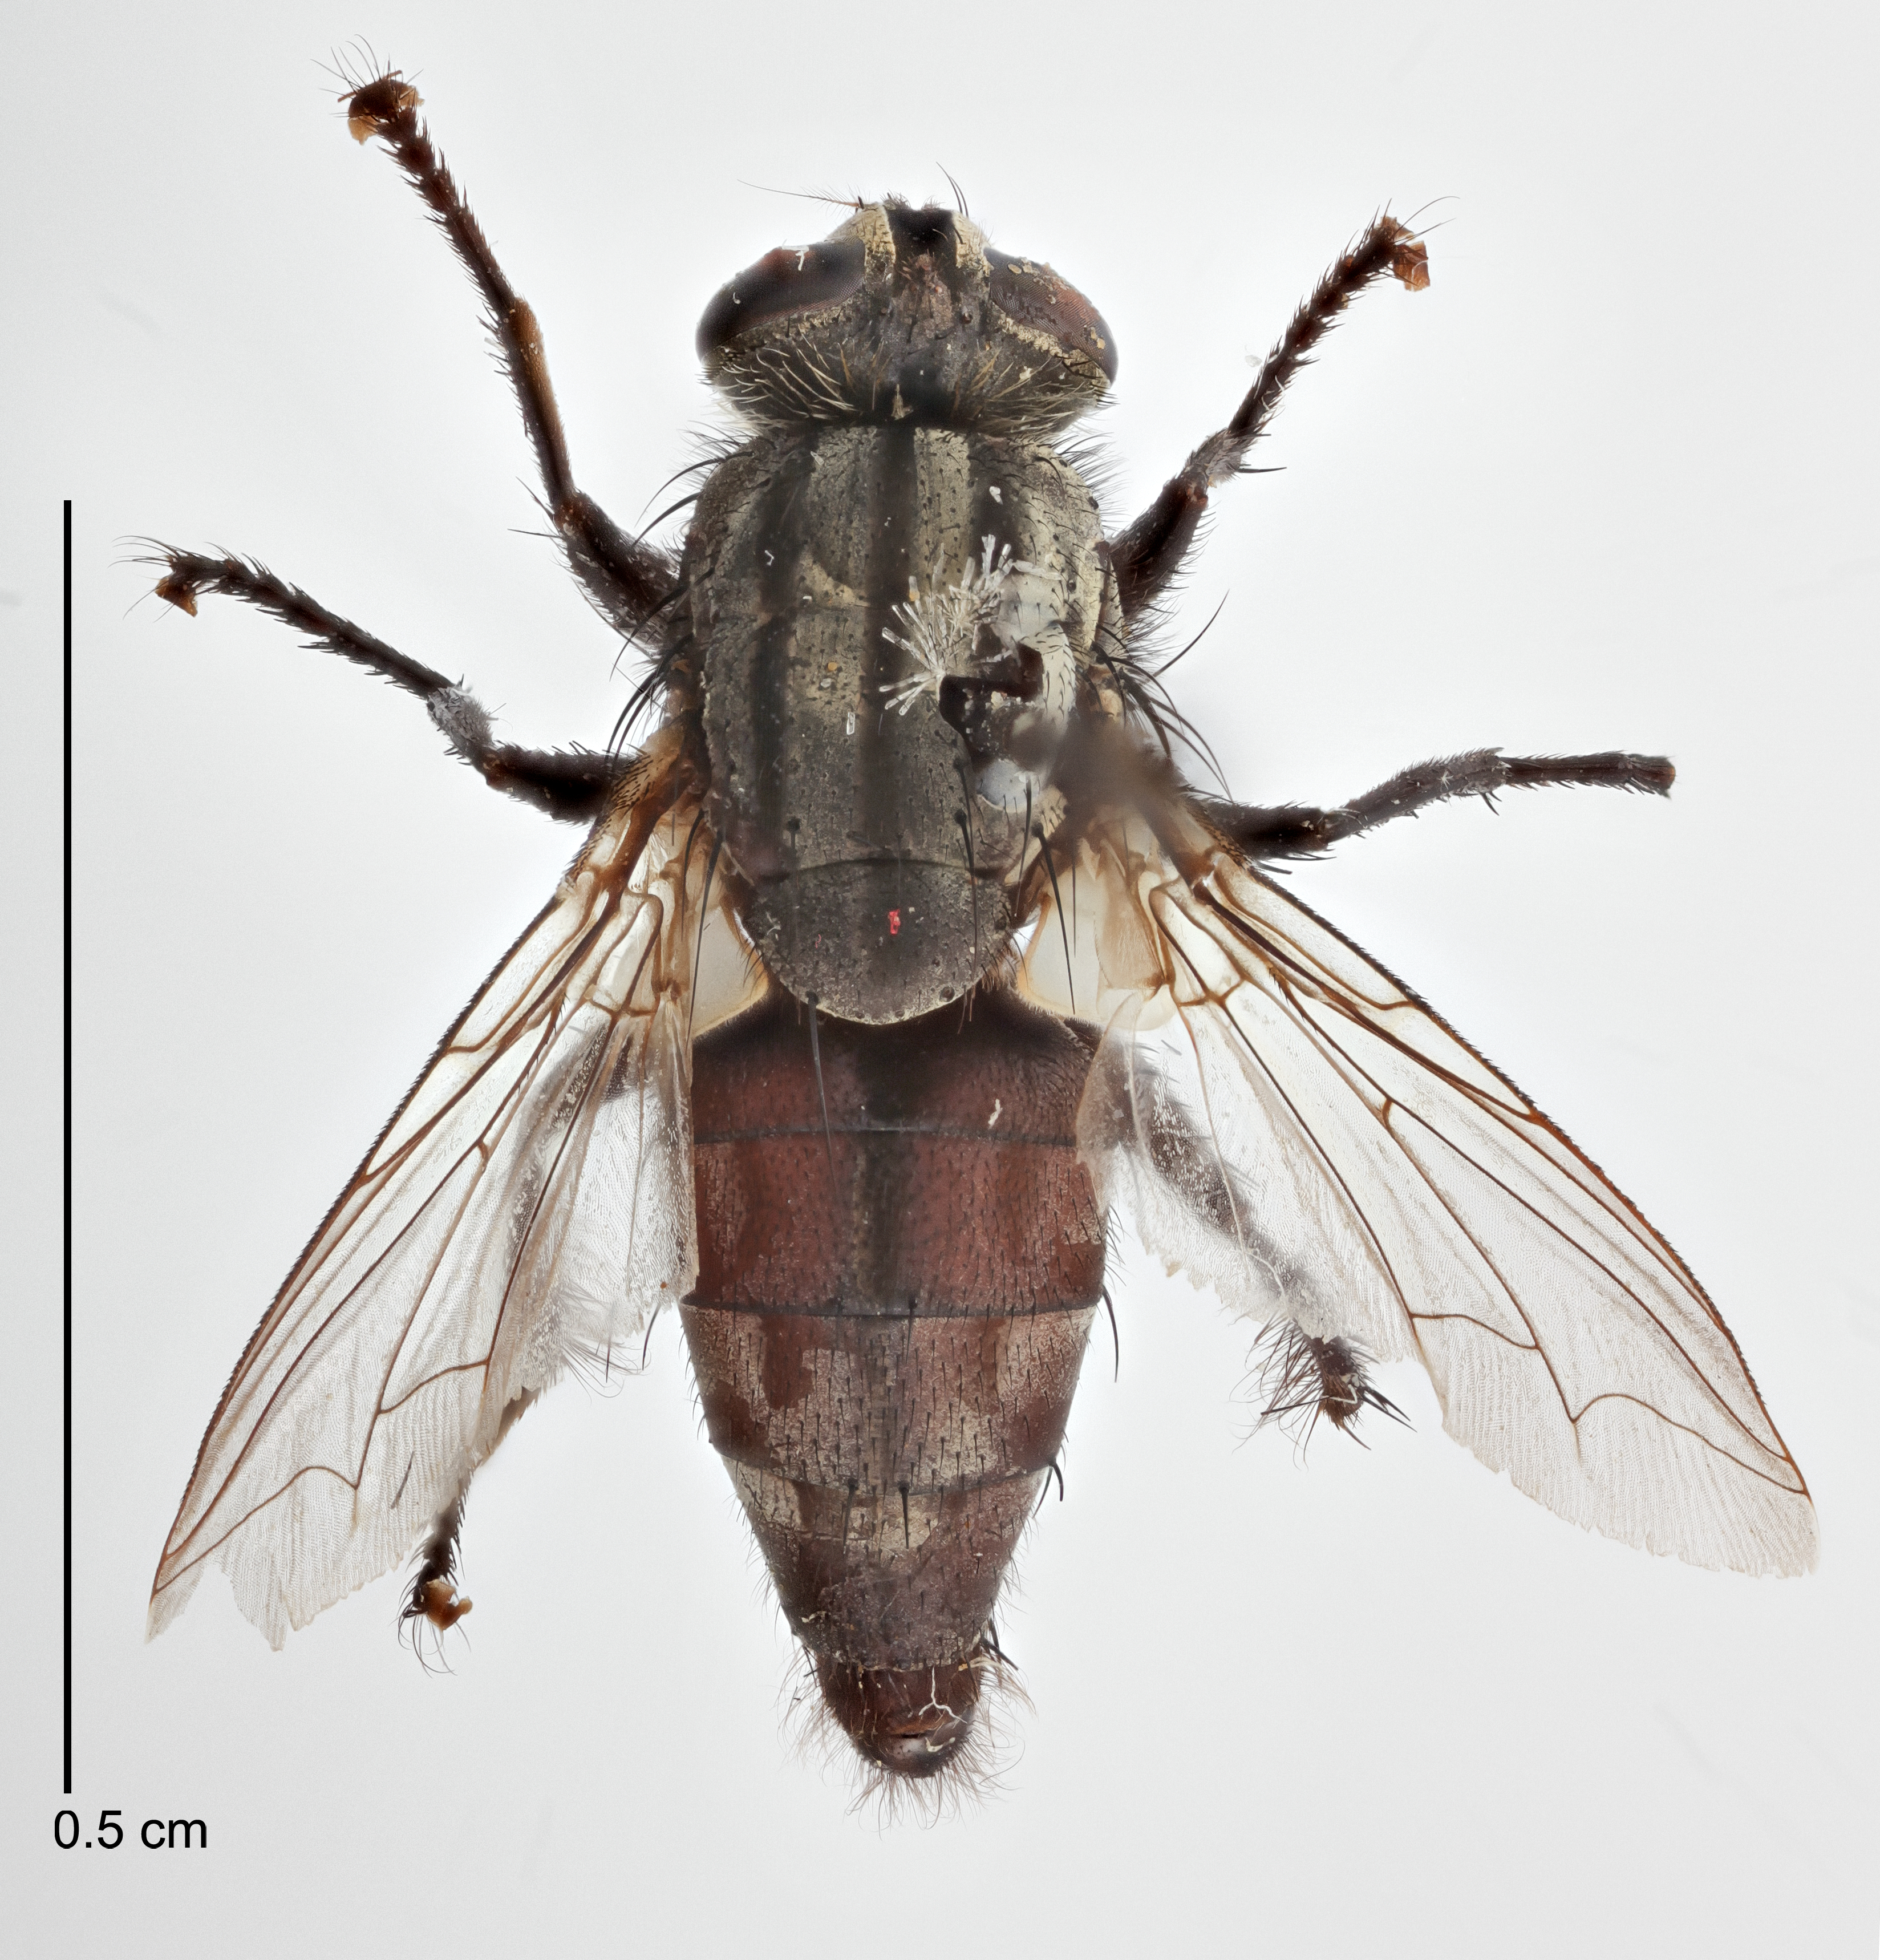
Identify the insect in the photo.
Sarcophaga taenionota
